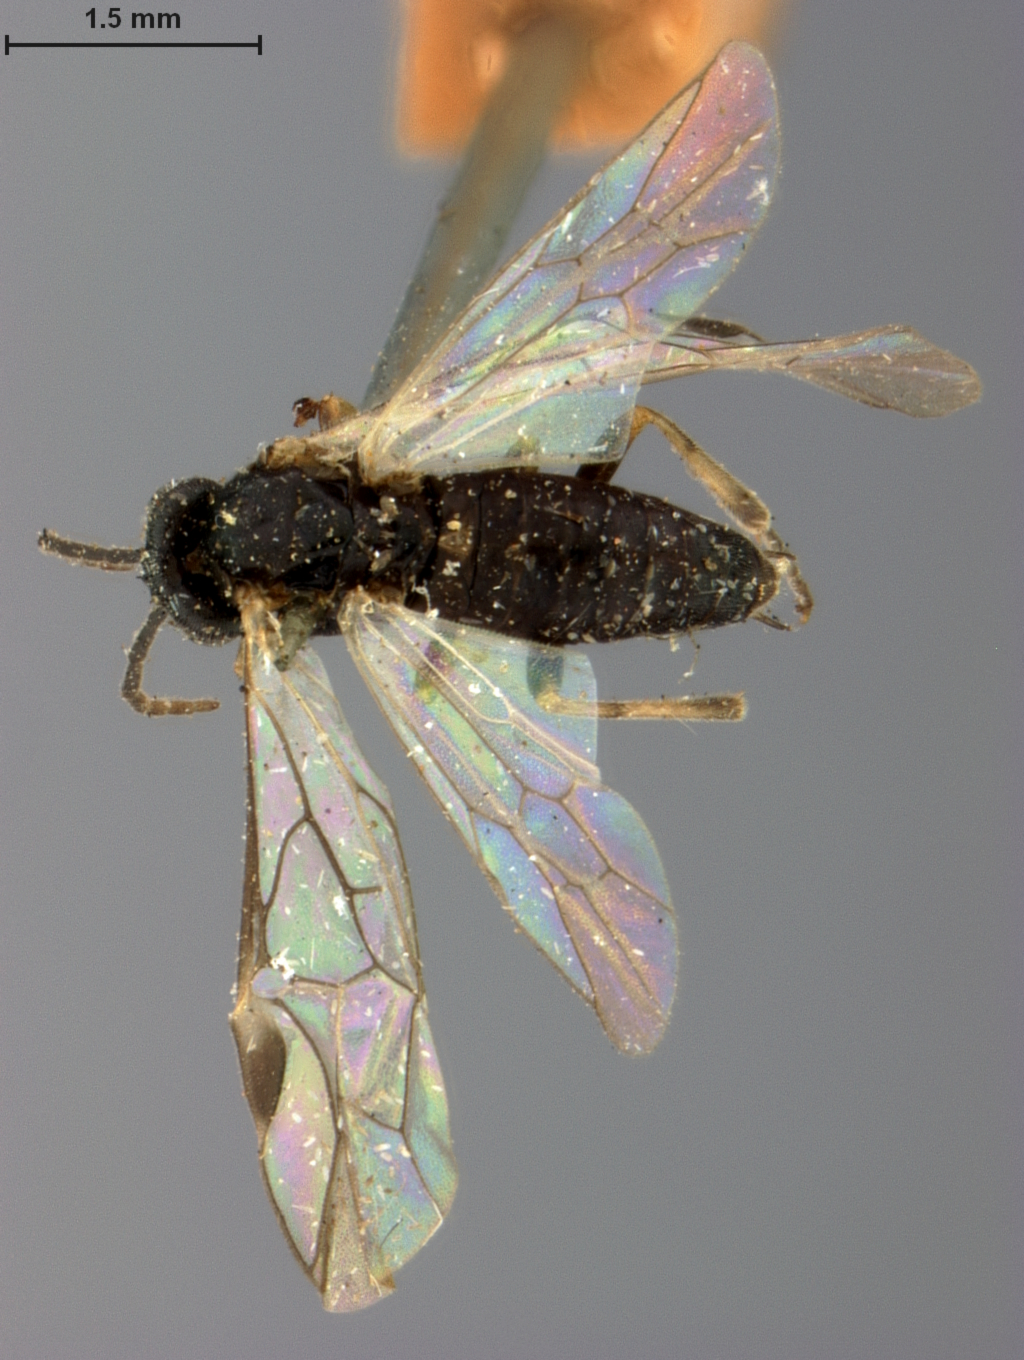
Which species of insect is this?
Euura insularis
